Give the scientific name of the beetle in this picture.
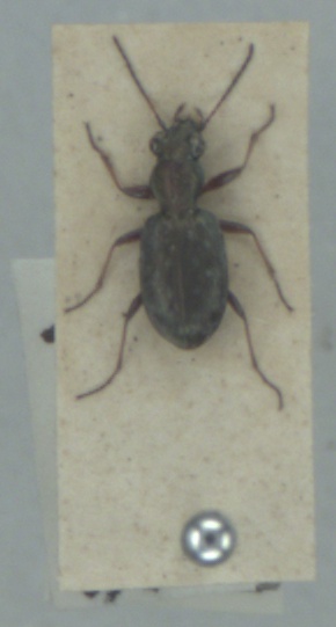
Asaphidion pallipes
